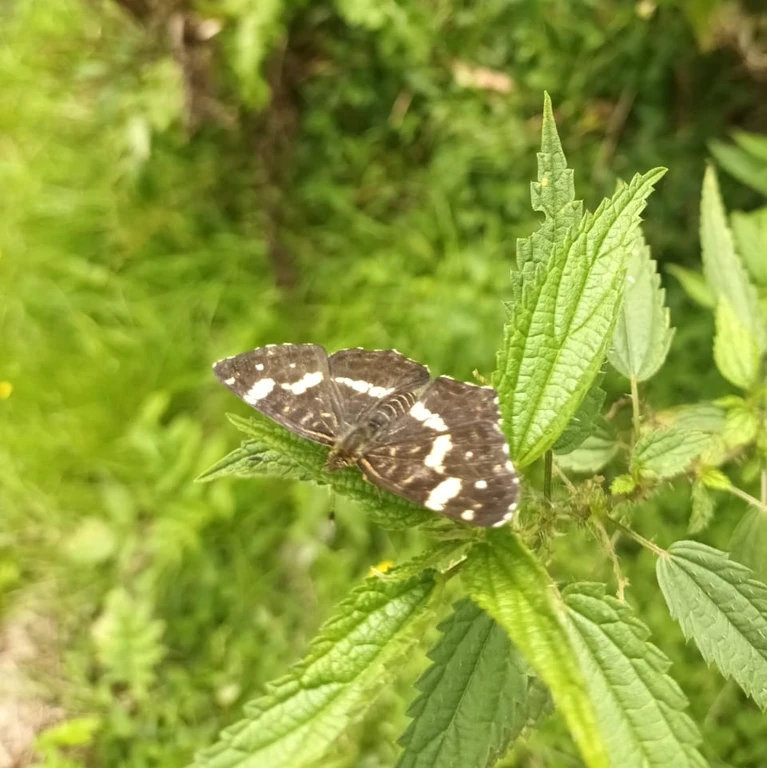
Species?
Araschnia levana
